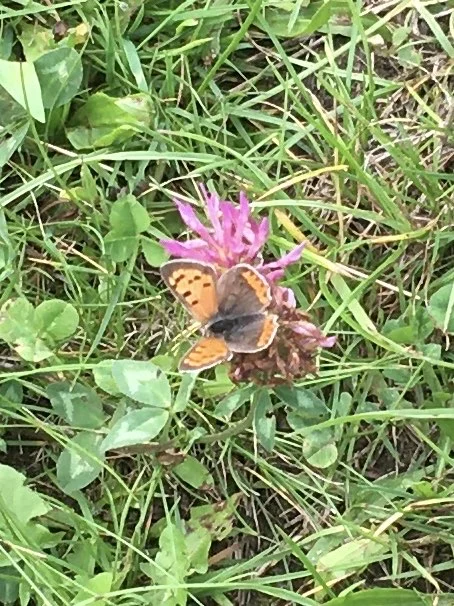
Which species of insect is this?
Lycaena phlaeas
